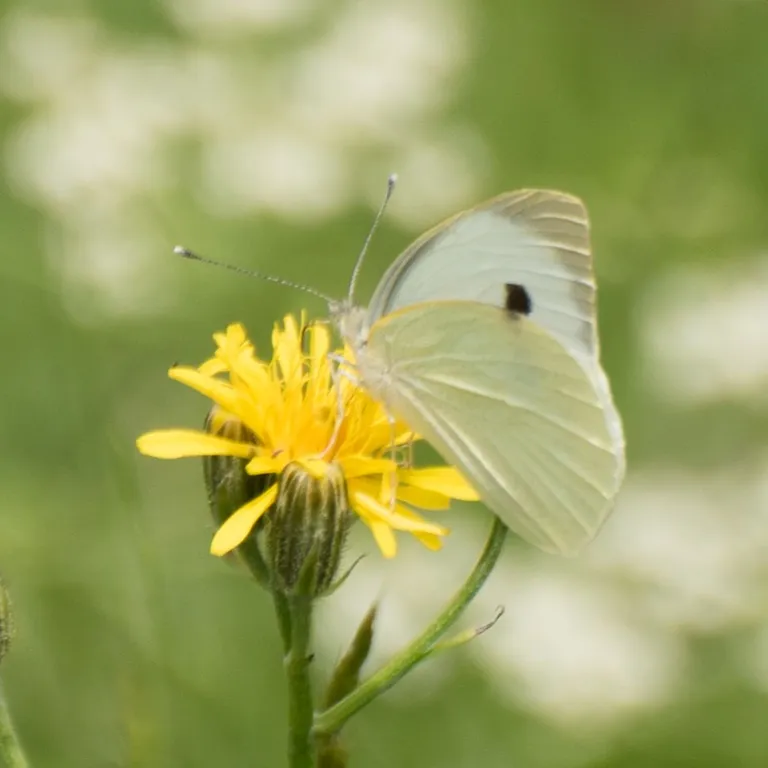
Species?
Pieris brassicae
